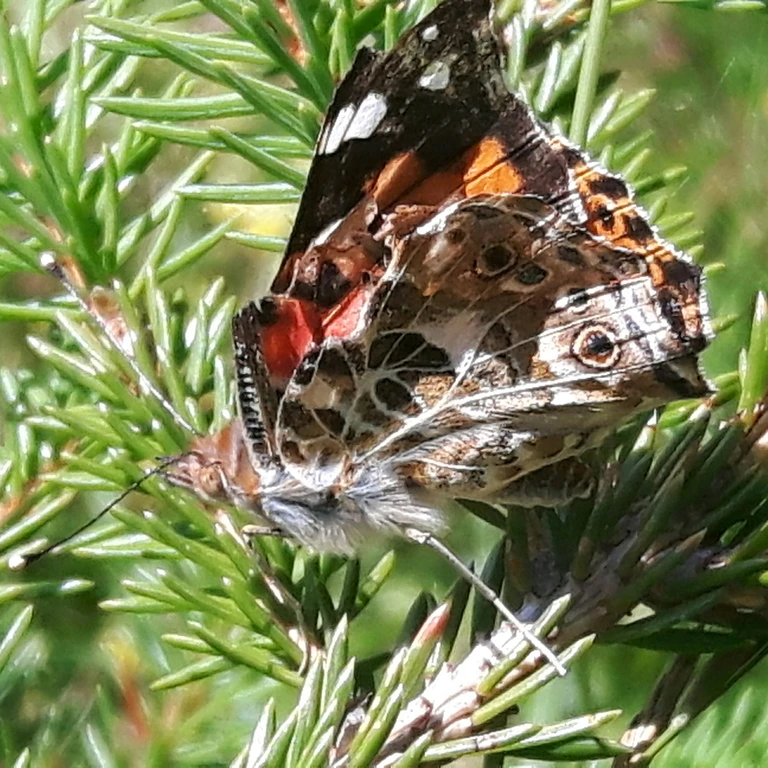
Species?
Vanessa cardui
